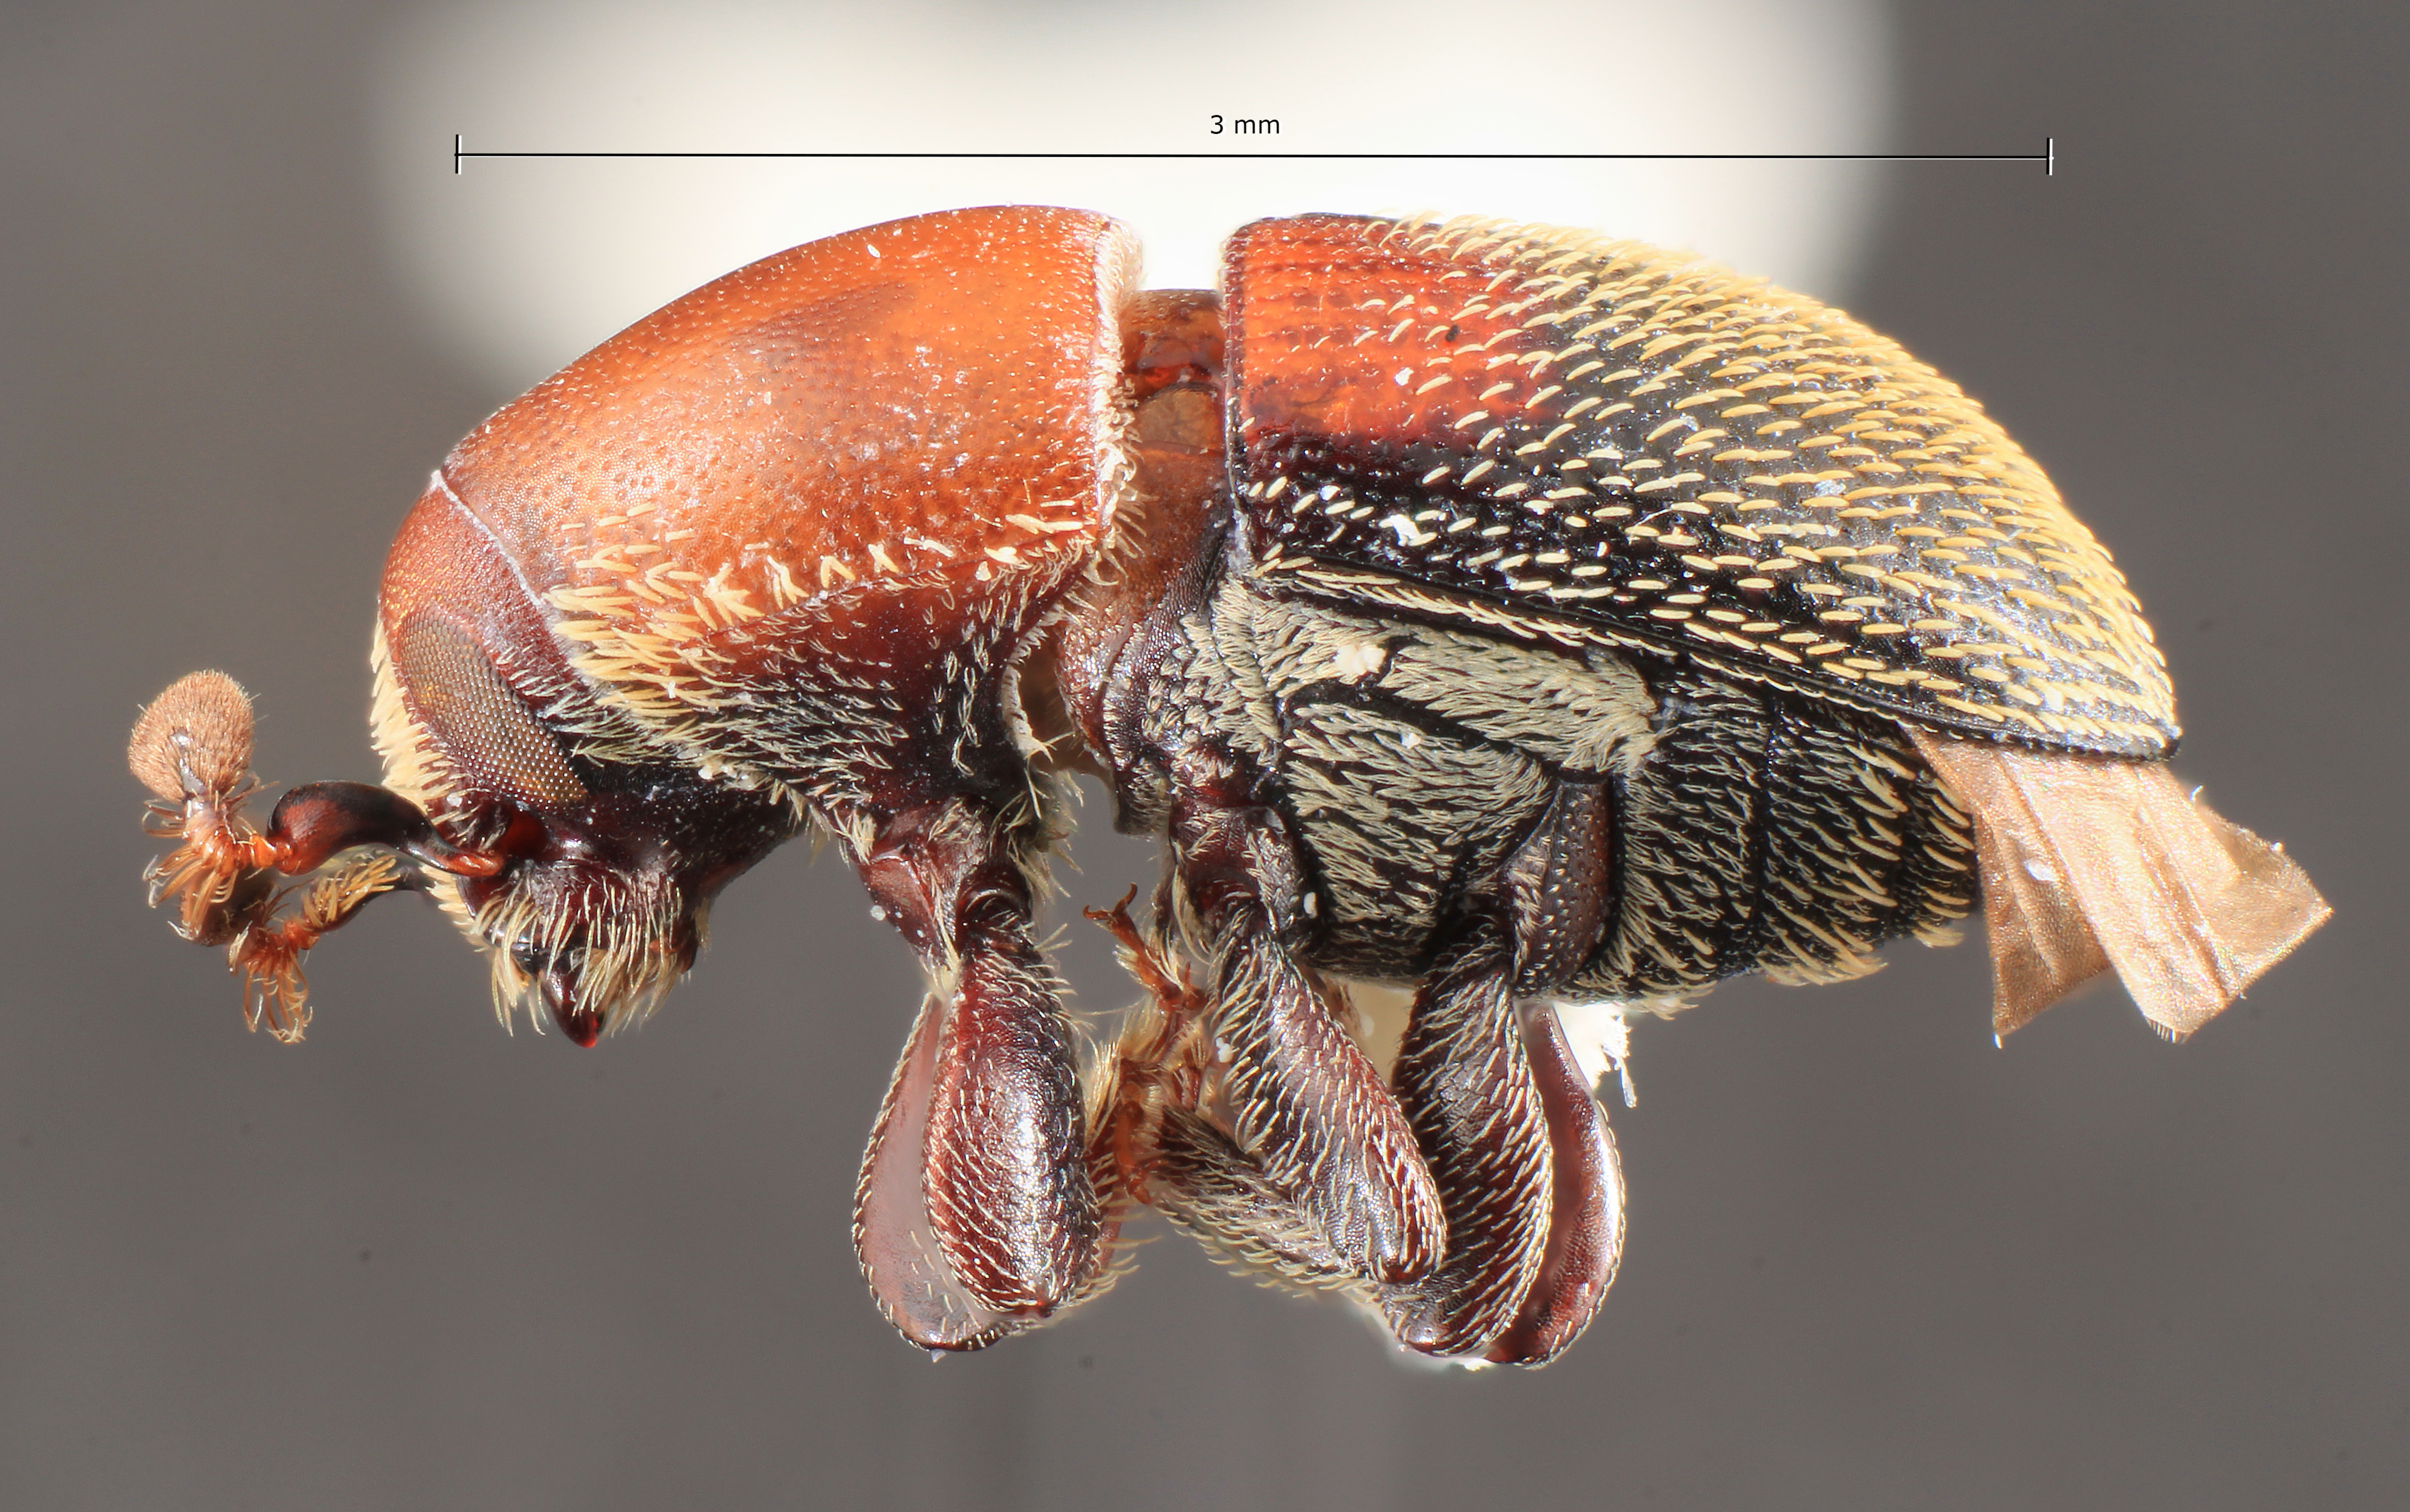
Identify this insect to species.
Camptocerus doleae
